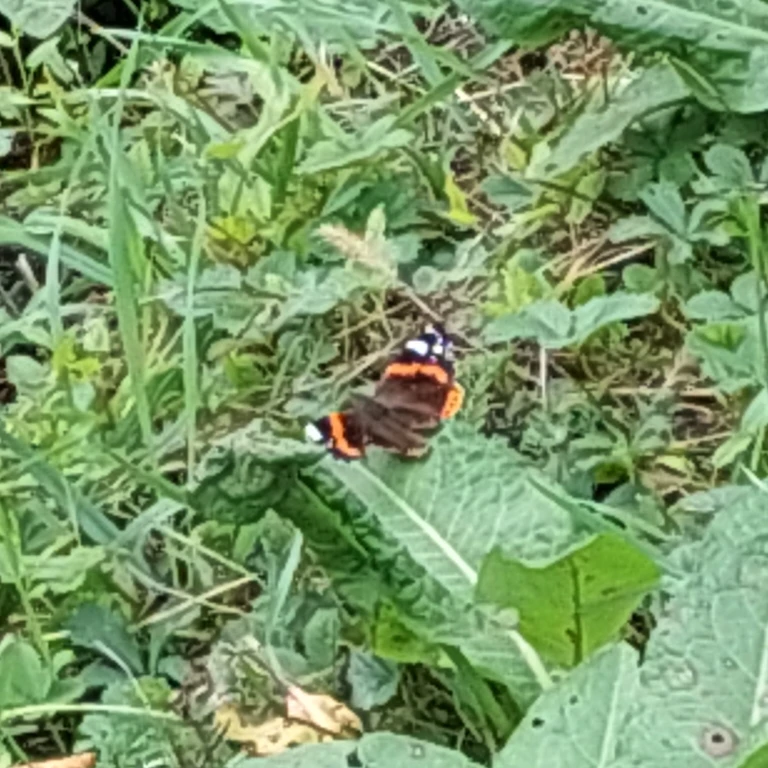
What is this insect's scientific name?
Vanessa atalanta
